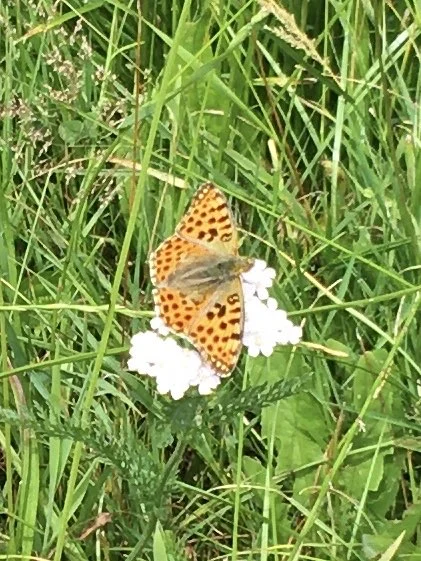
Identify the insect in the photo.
Issoria lathonia
